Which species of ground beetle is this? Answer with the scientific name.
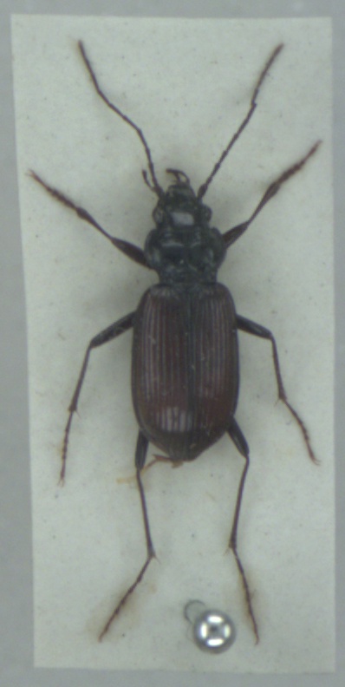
Nebria rufescens
